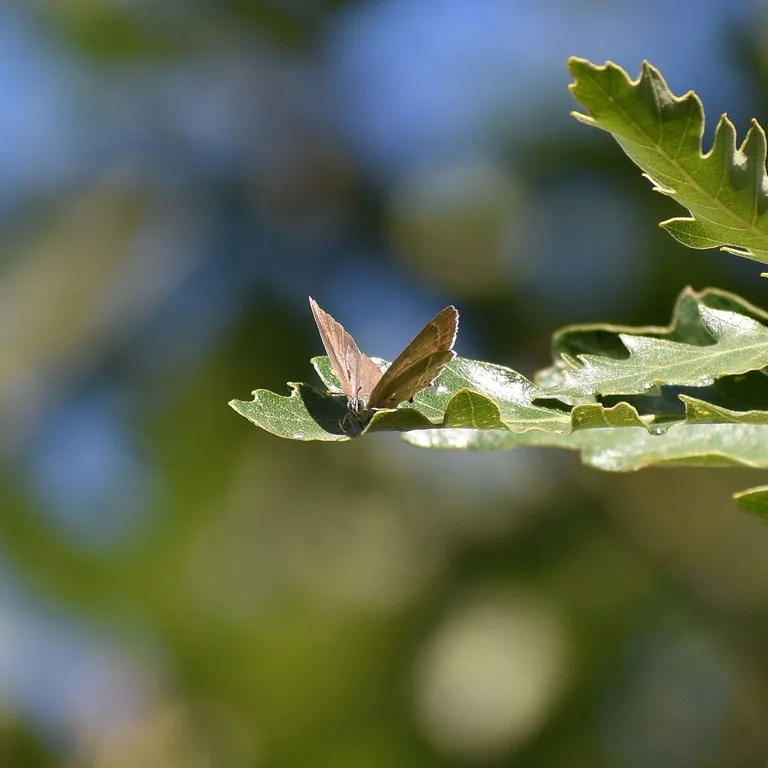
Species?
Favonius quercus (also Quercusia quercus)
